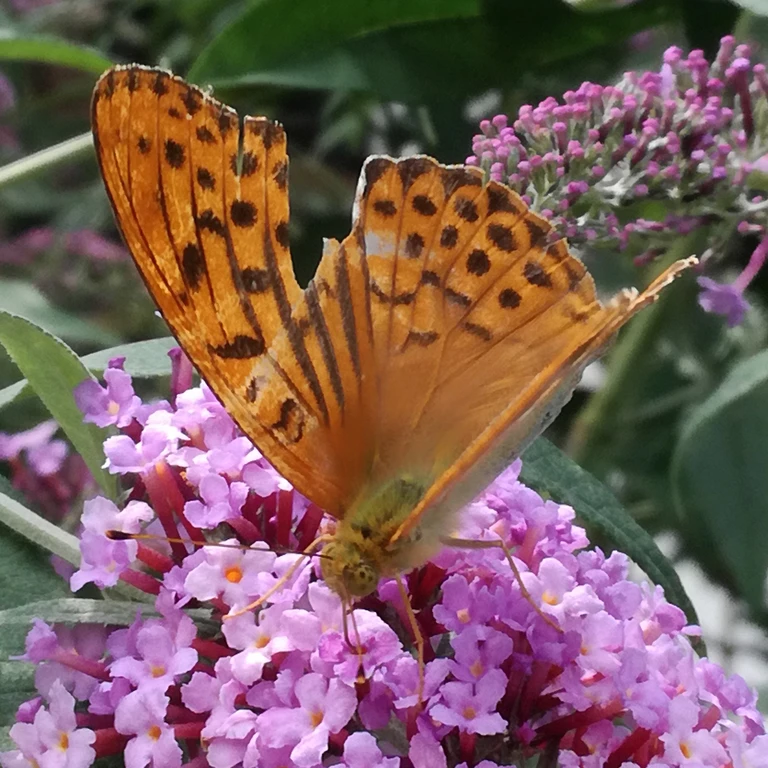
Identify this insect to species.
Argynnis paphia
